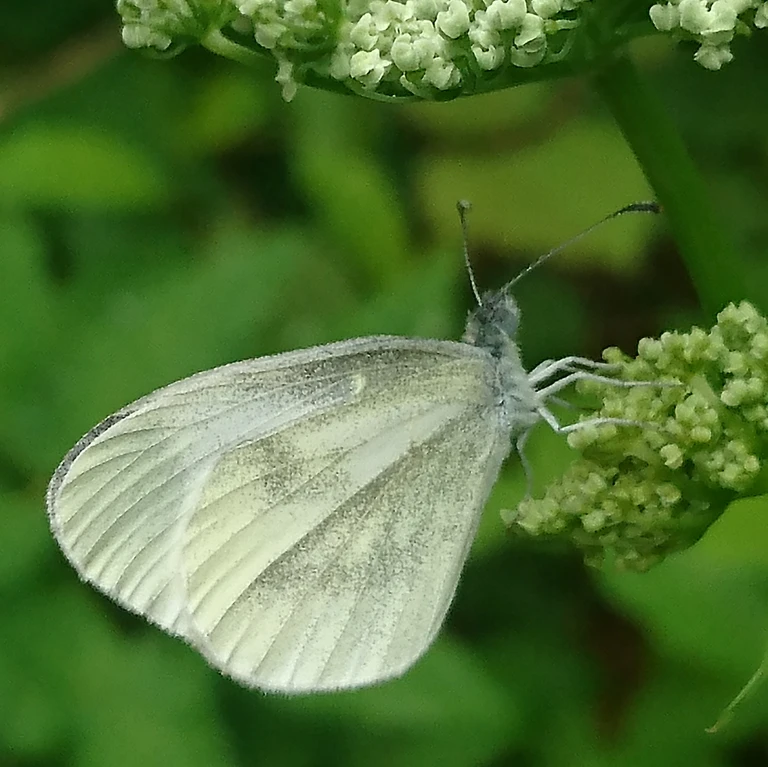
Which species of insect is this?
Leptidea sinapis/juvernica
